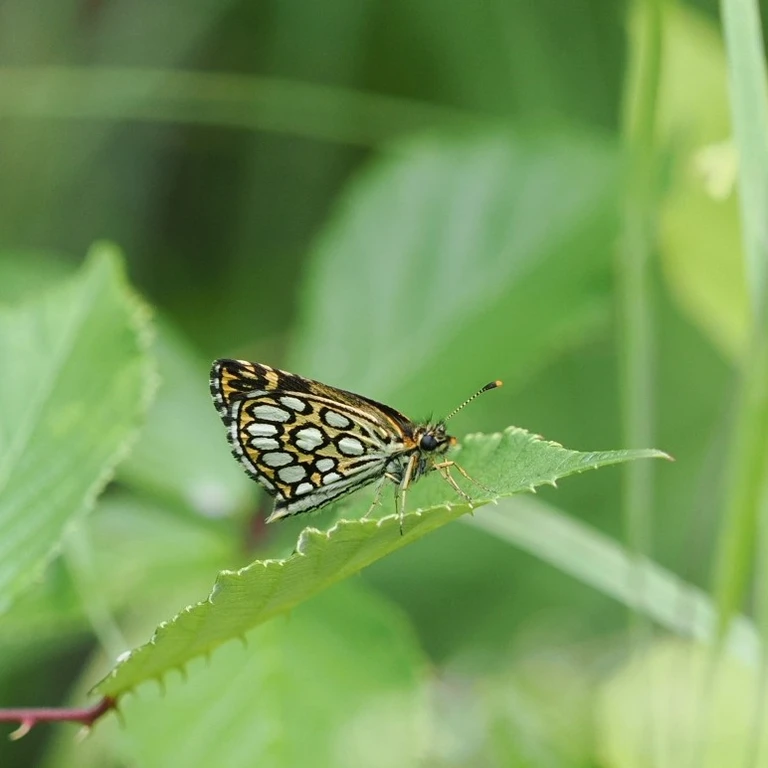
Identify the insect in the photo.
Heteropterus morpheus
